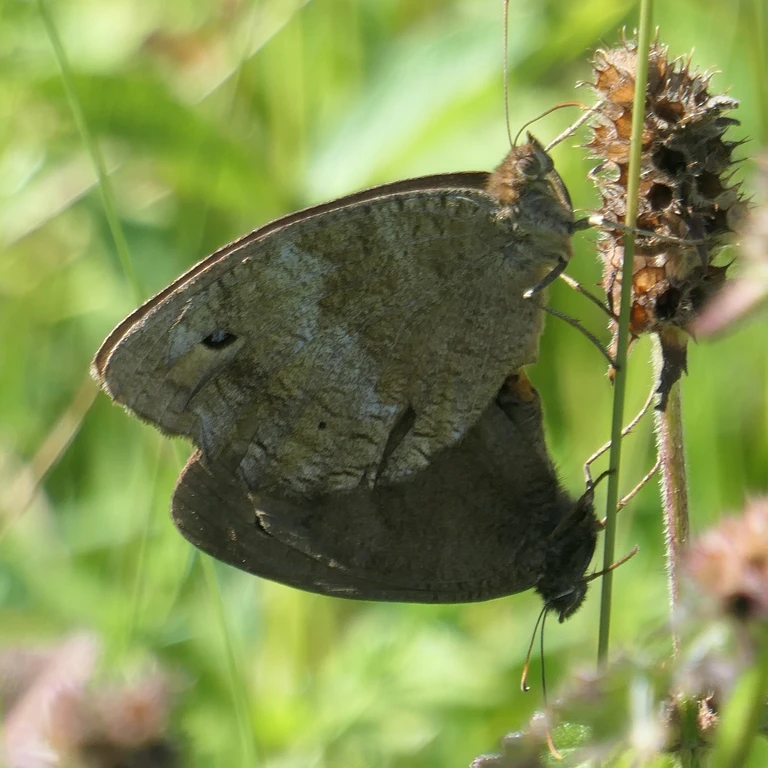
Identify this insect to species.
Minois dryas
